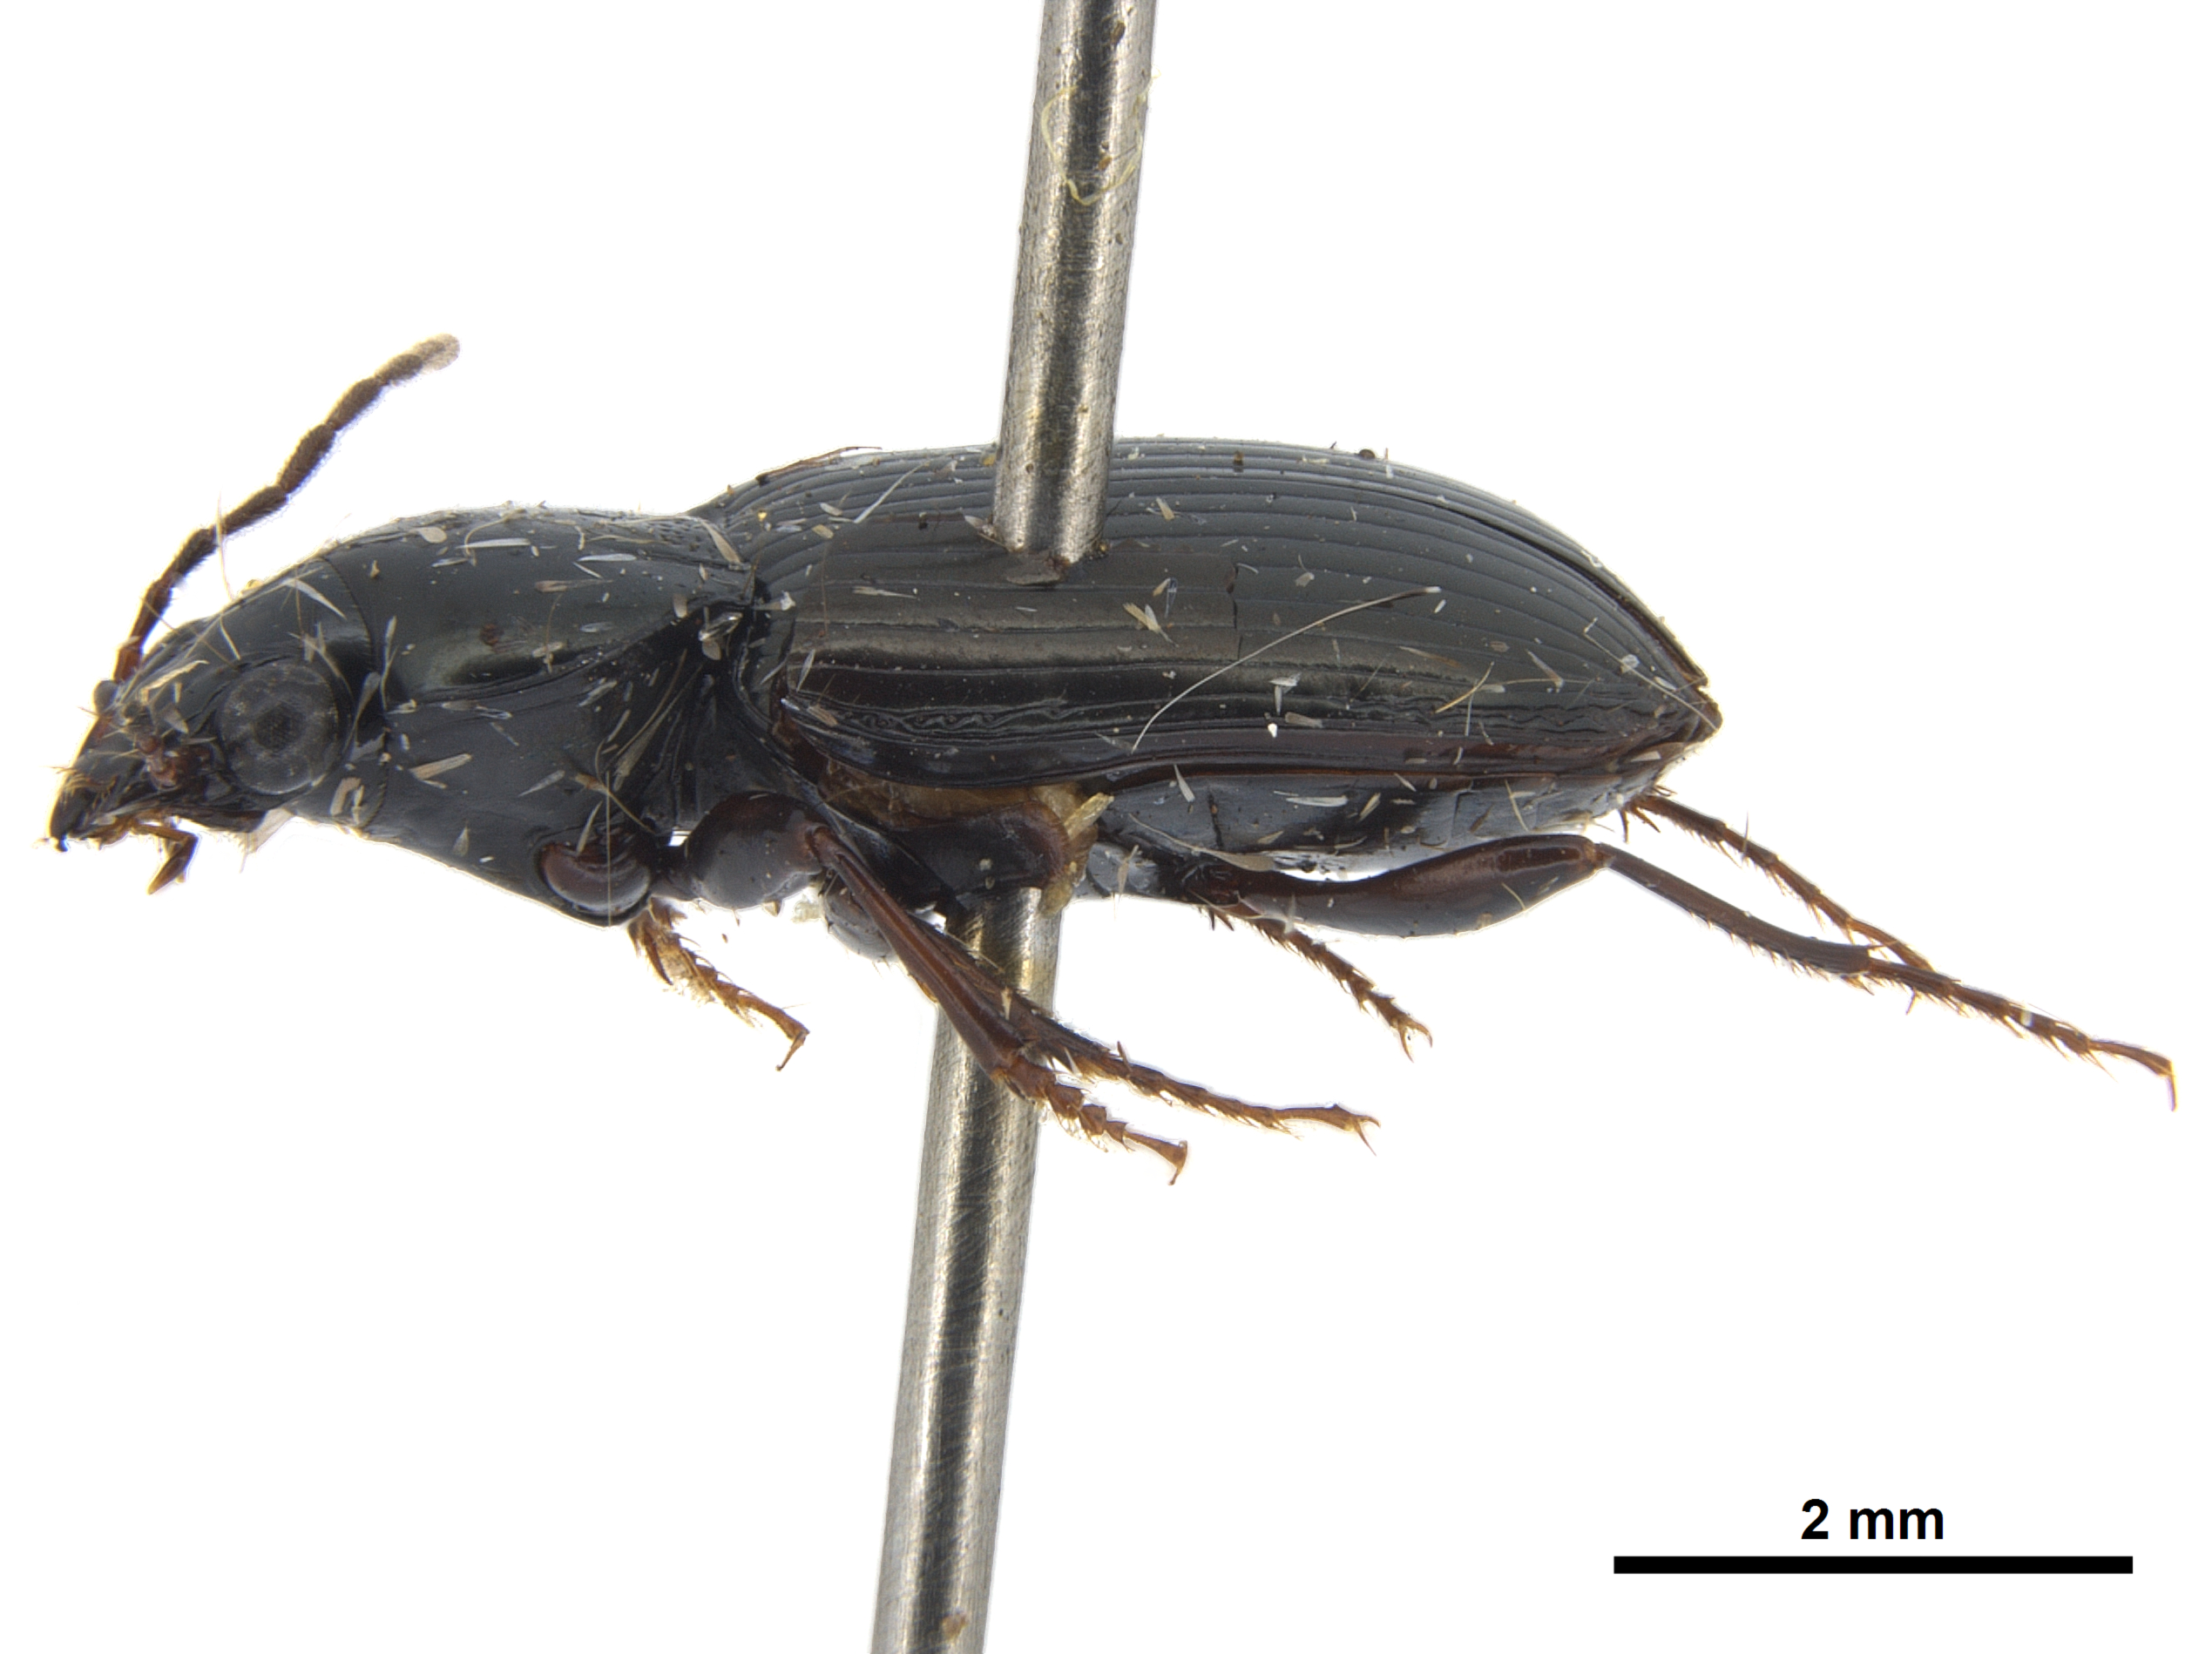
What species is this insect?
Abacetus chalceus
